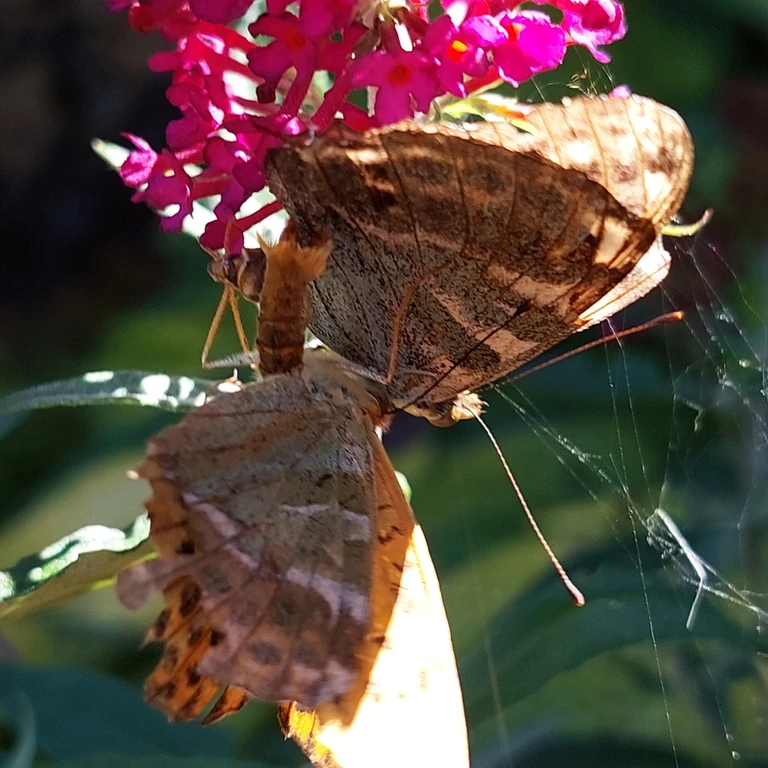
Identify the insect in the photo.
Argynnis paphia
